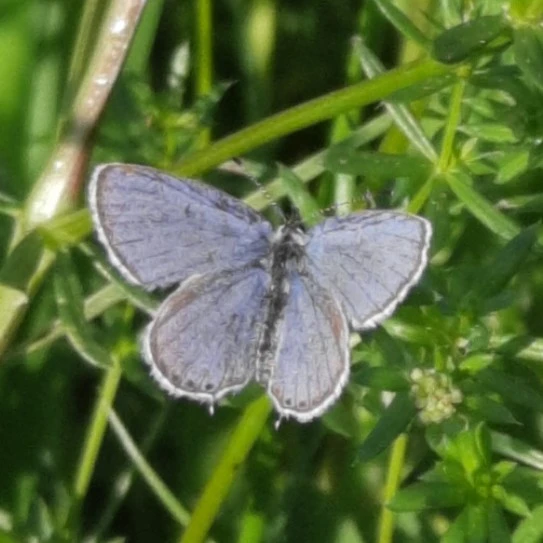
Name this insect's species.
Cupido argiades (also Elkalyce argiades)
